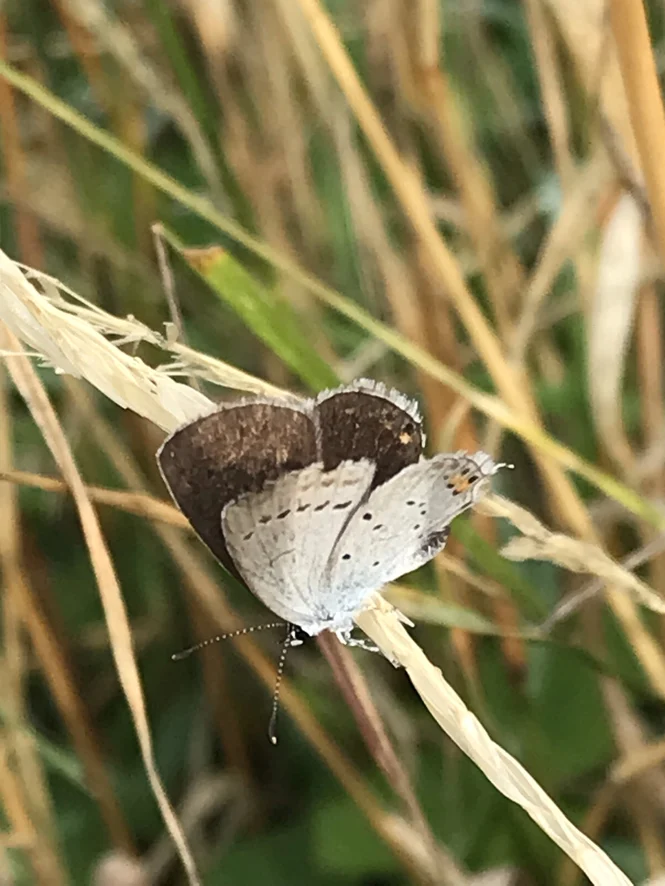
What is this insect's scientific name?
Cupido argiades (also Elkalyce argiades)
